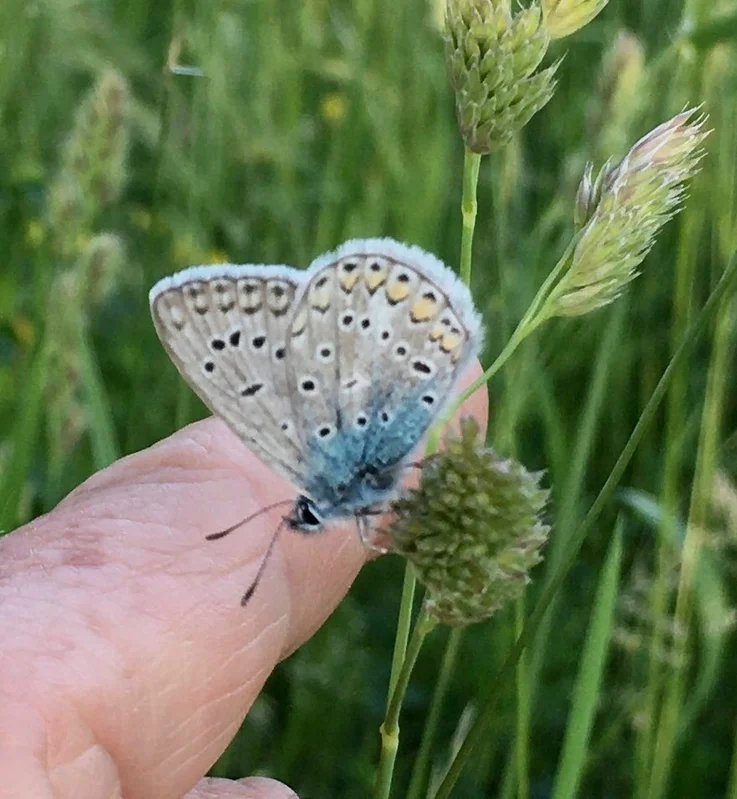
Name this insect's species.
Polyommatus icarus
